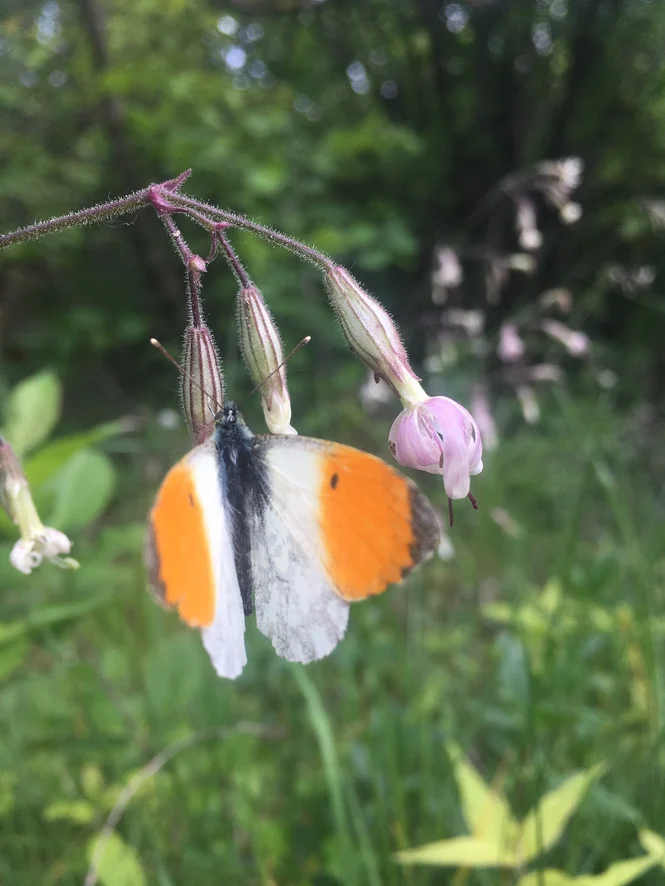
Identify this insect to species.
Anthocharis cardamines
